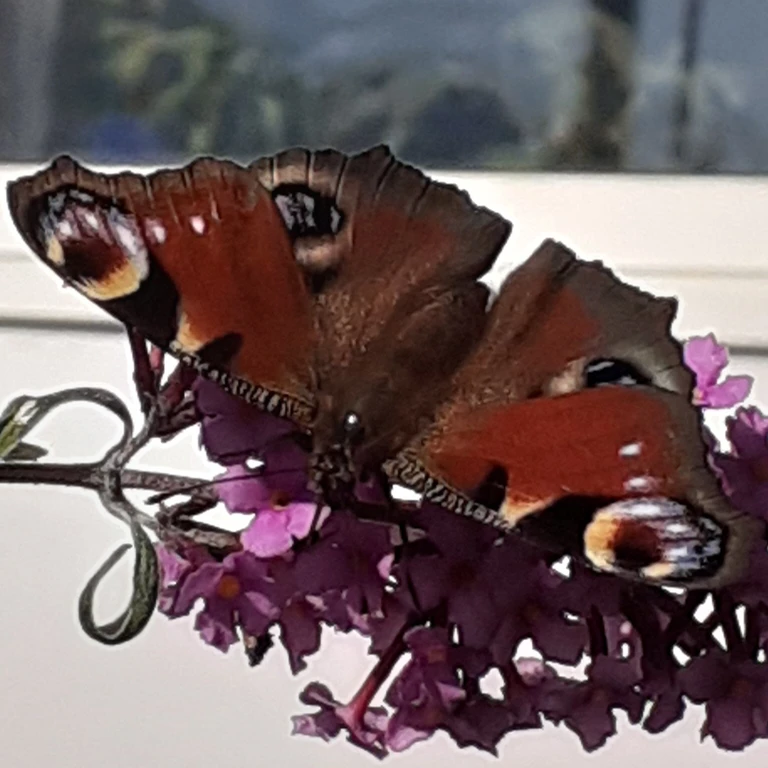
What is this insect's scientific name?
Aglais io
